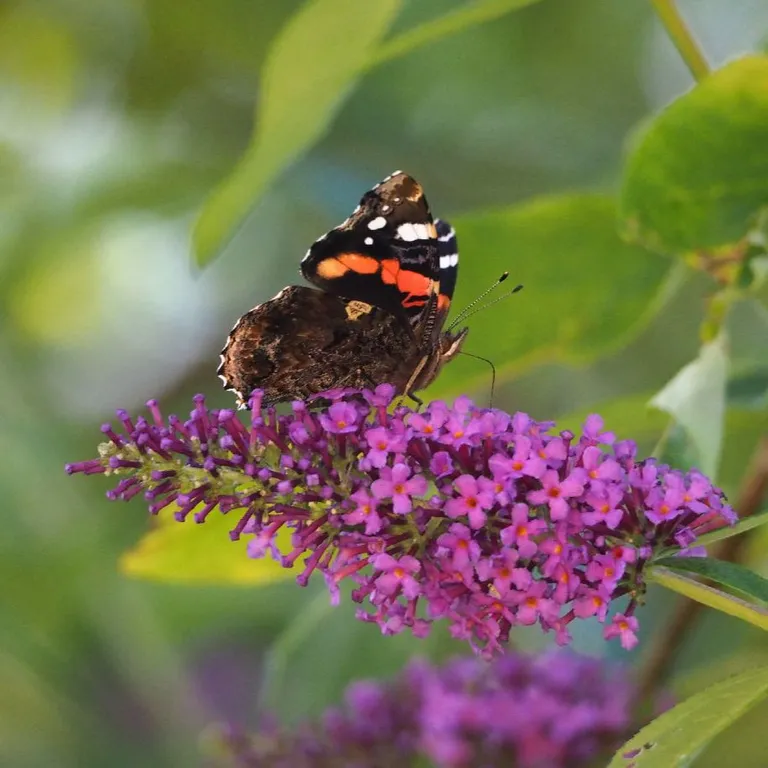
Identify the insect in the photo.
Vanessa atalanta
